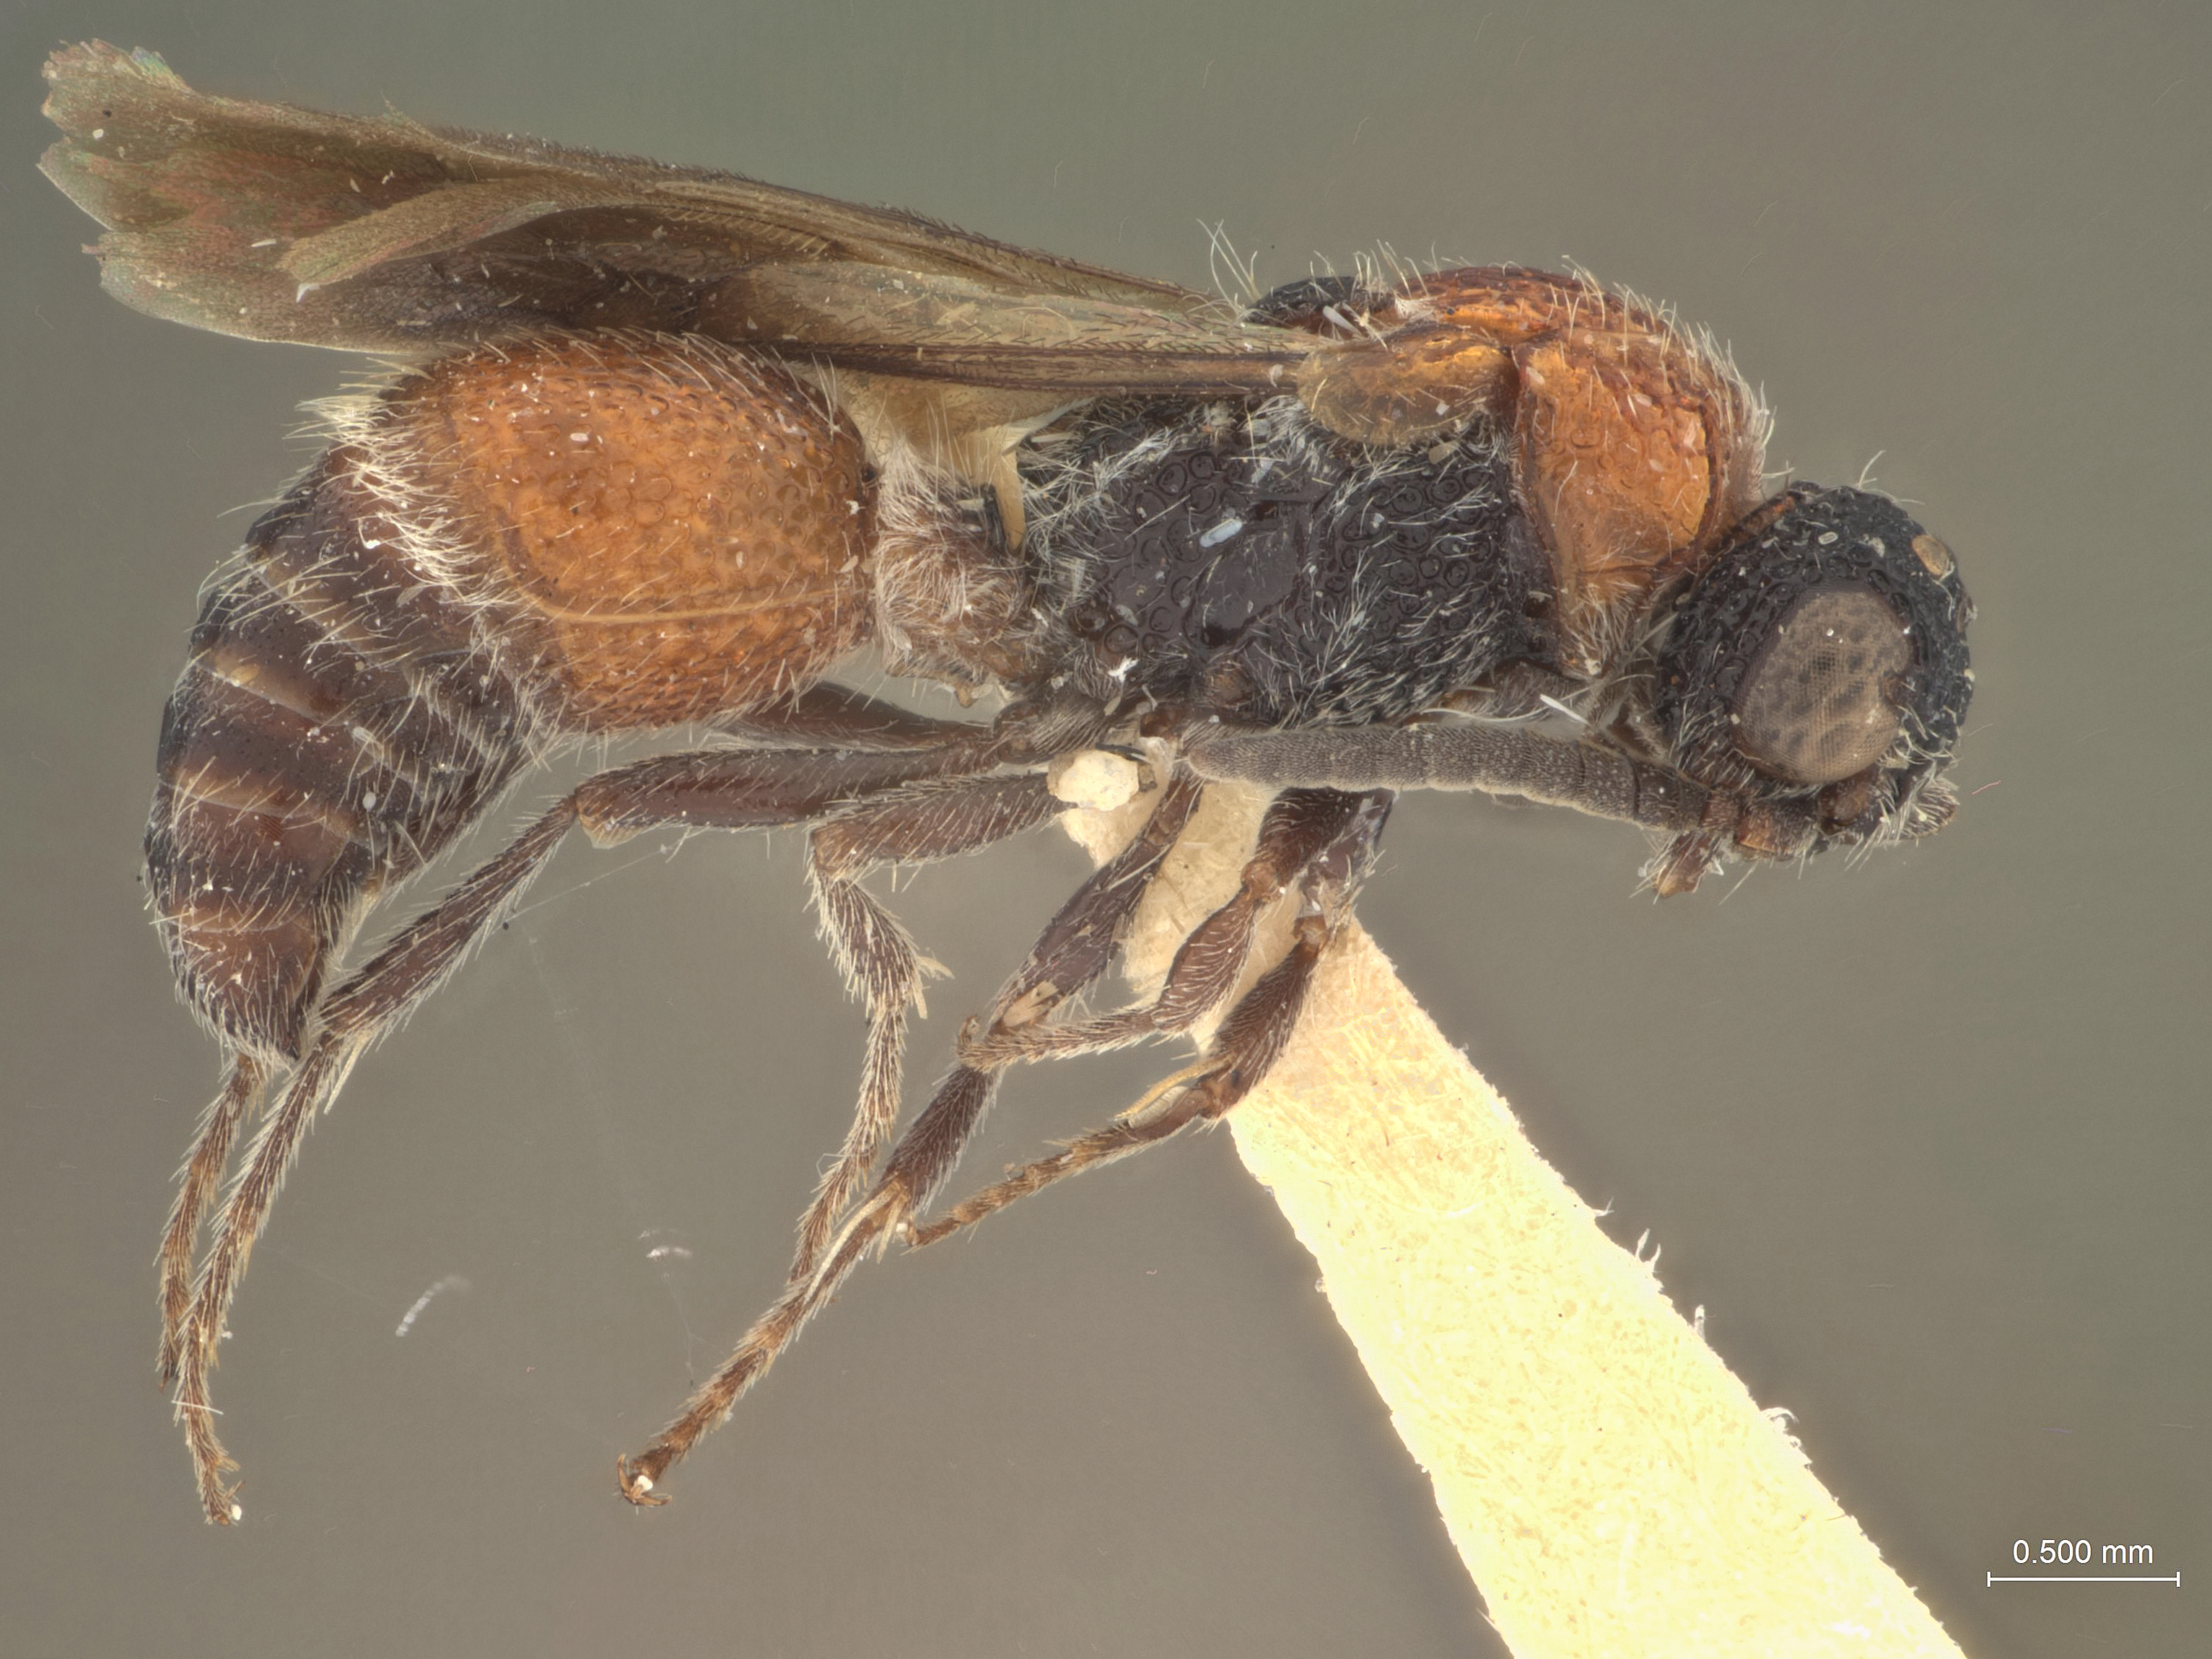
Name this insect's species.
Ephuta psephenophora
